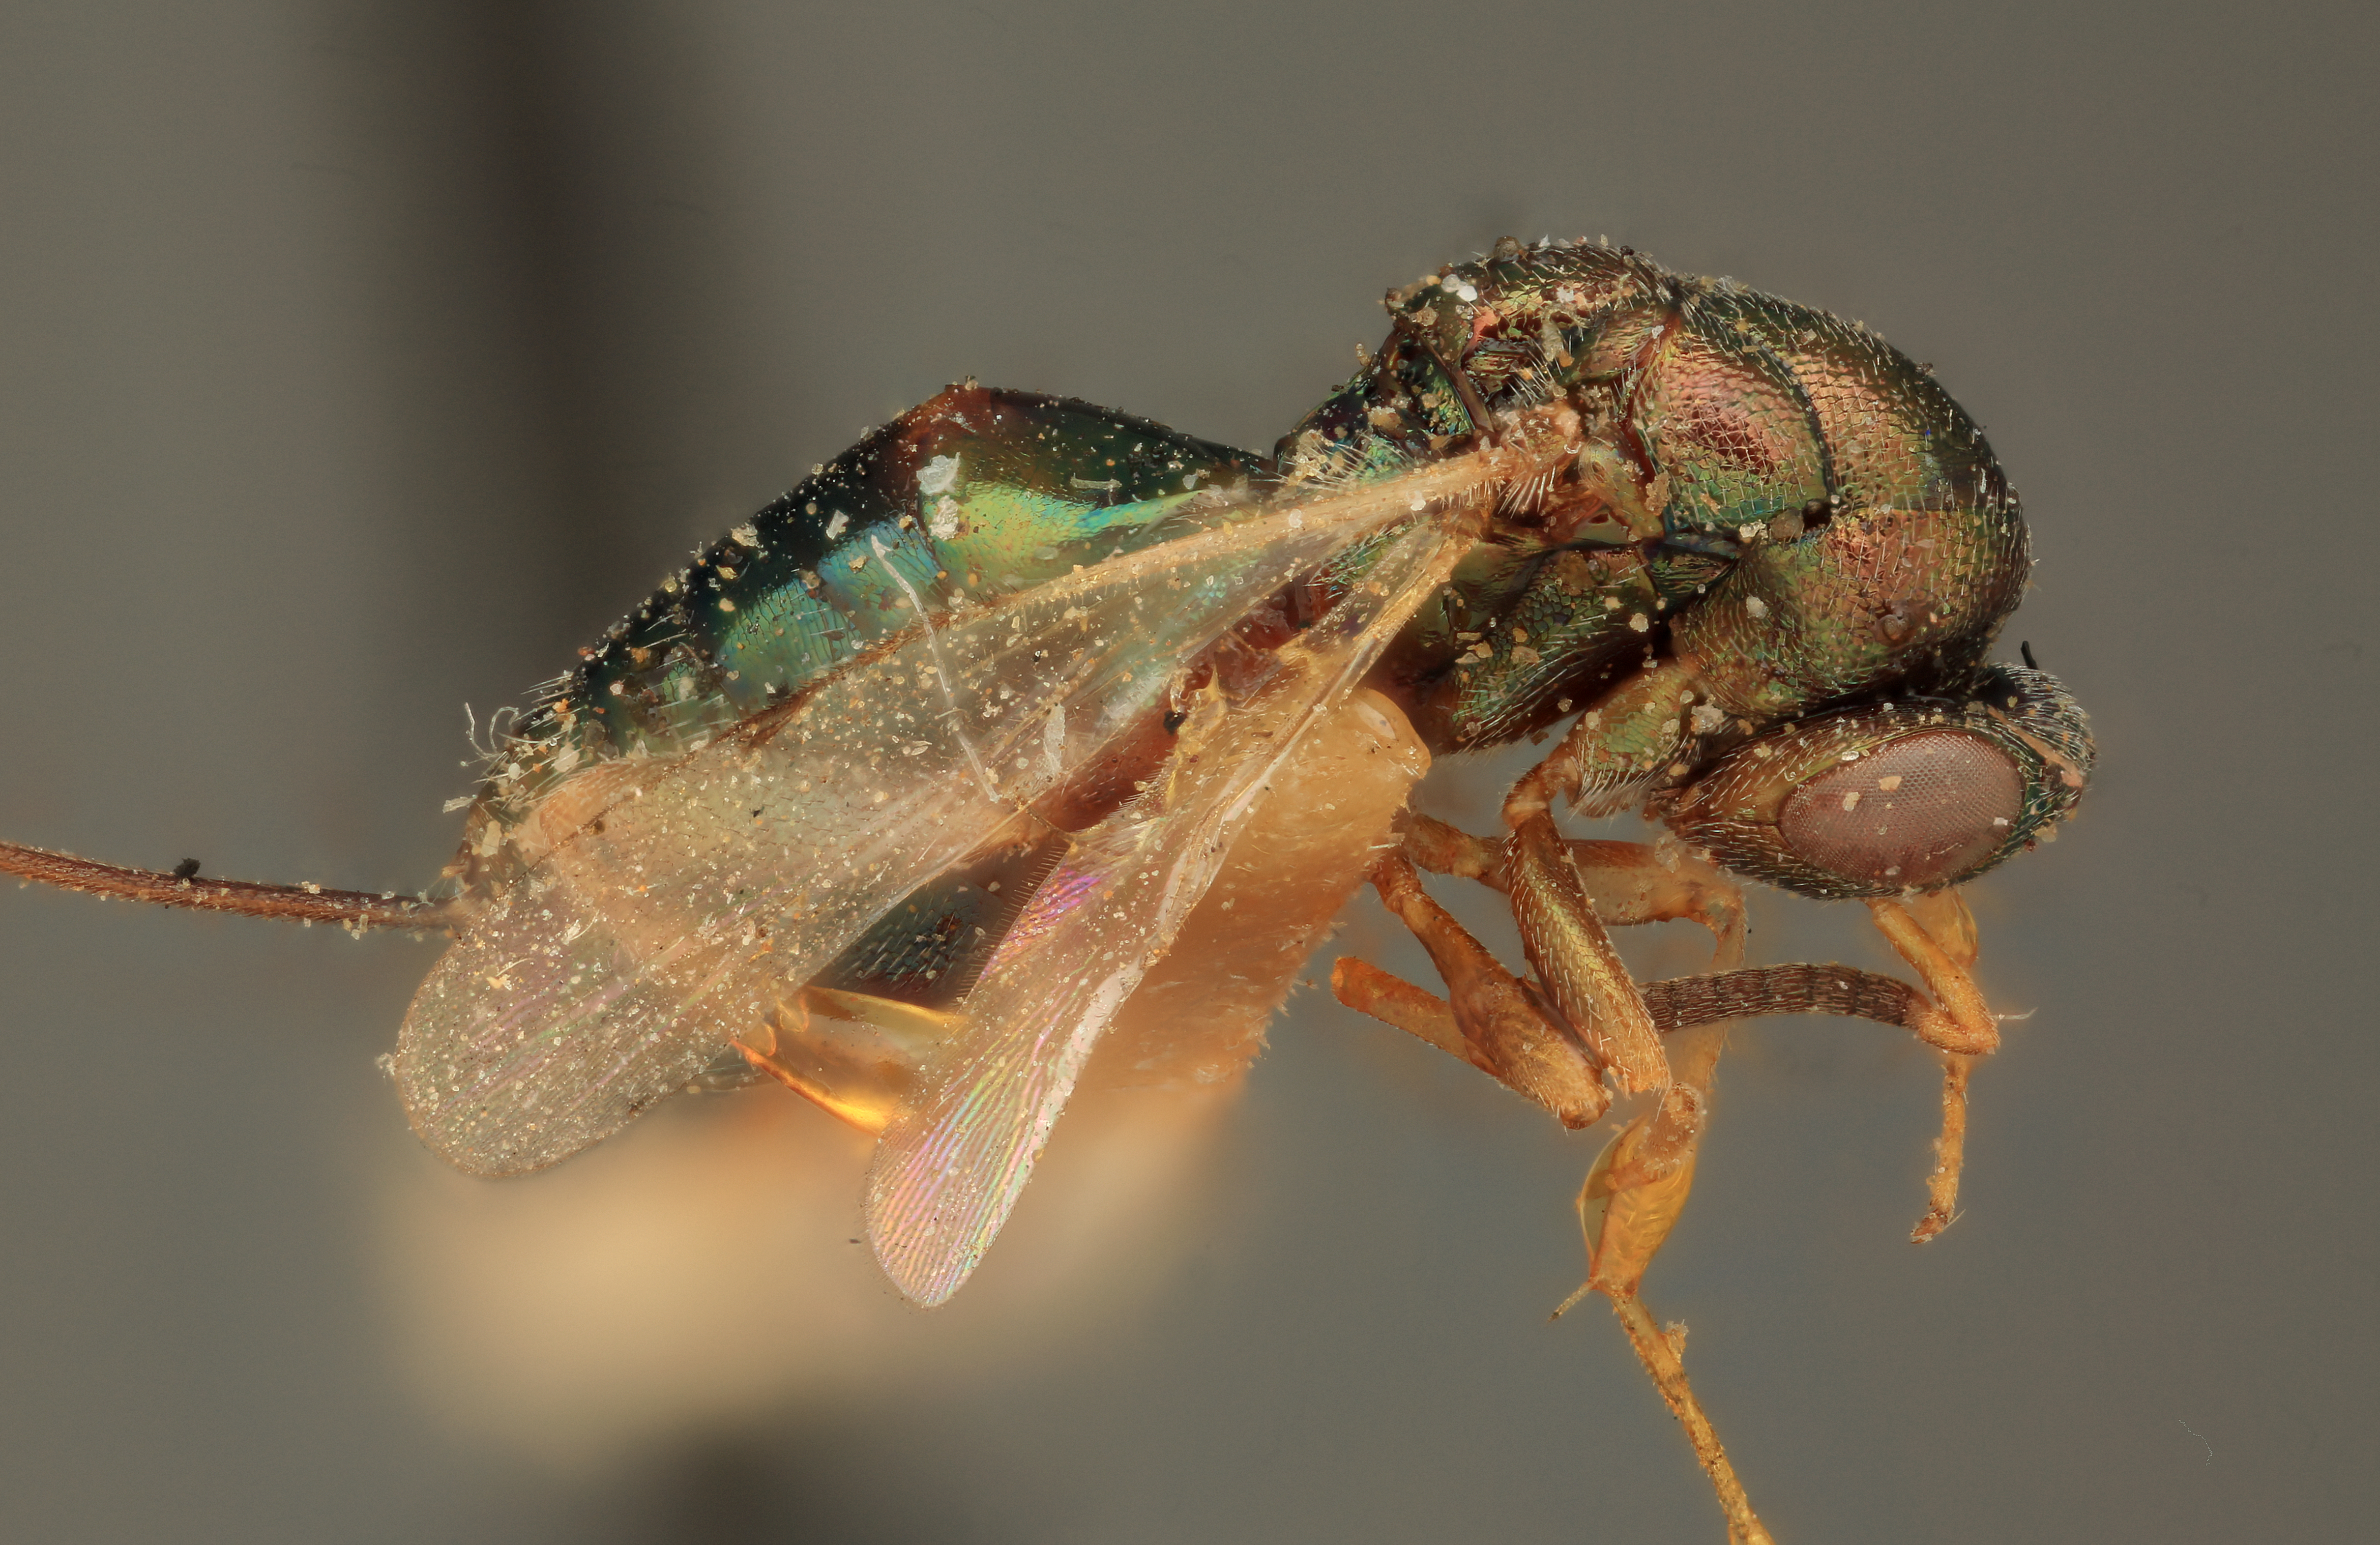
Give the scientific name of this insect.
Monodontomerus americanus
